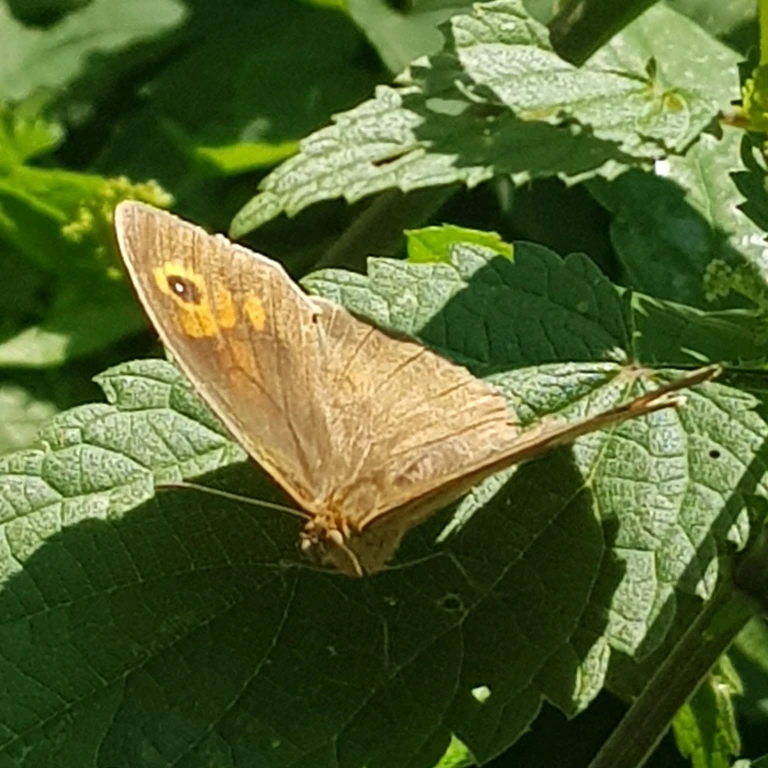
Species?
Maniola jurtina
